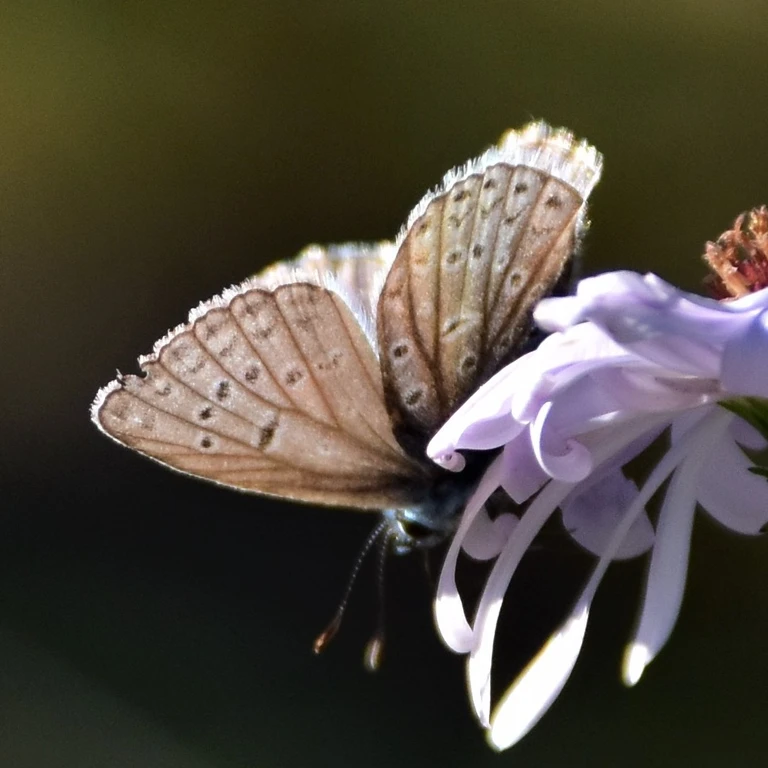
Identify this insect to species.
Polyommatus icarus
